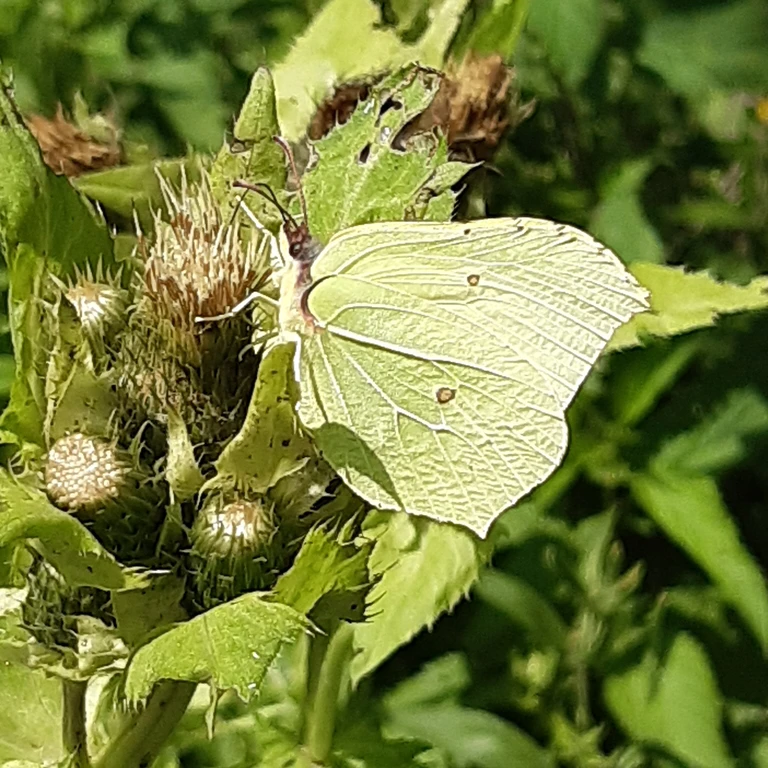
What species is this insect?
Gonepteryx rhamni
